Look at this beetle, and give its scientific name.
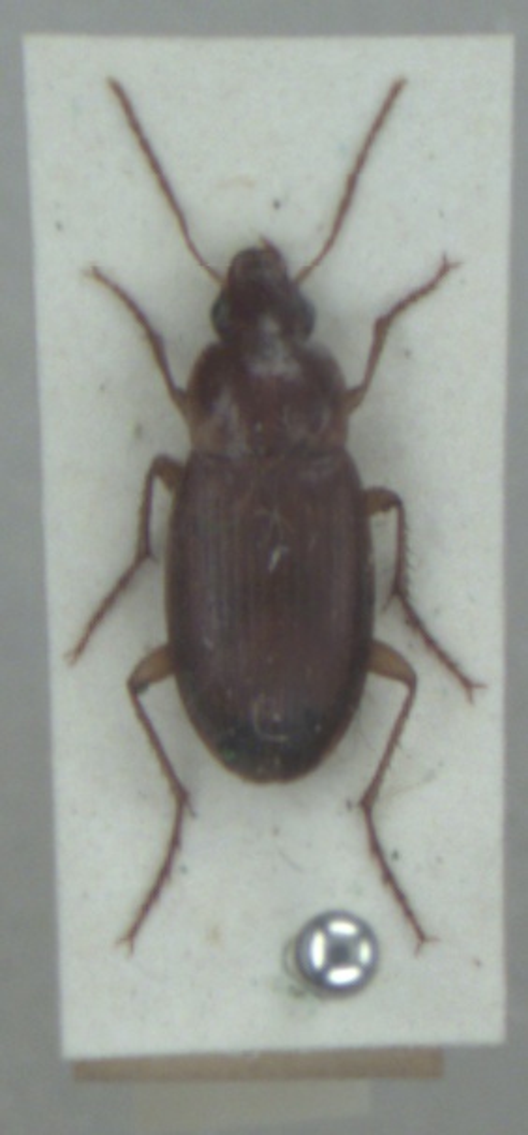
Calathus mollis
